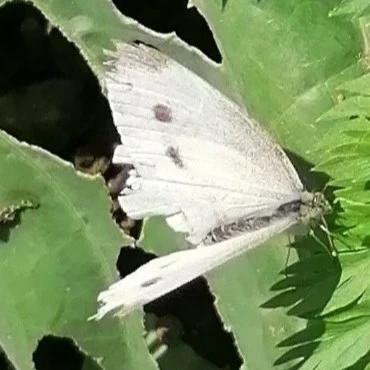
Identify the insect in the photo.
Pieris rapae
